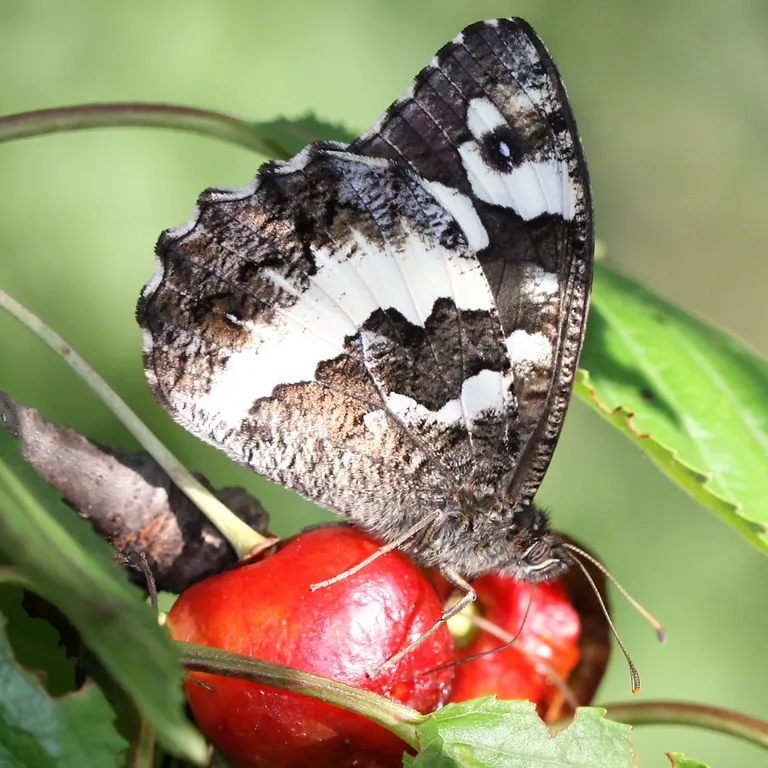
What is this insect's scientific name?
Brintesia circe
